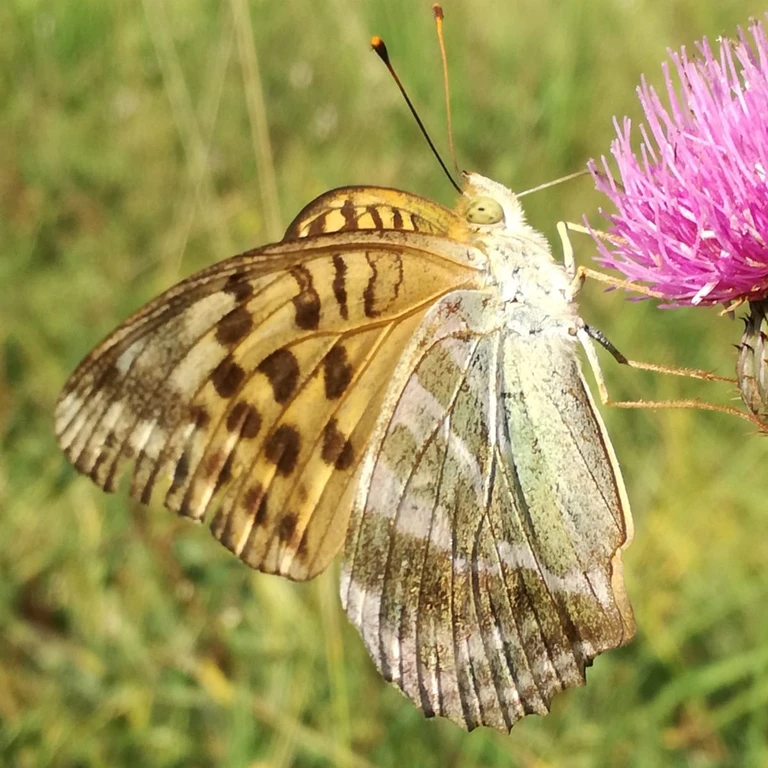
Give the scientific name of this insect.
Argynnis paphia
